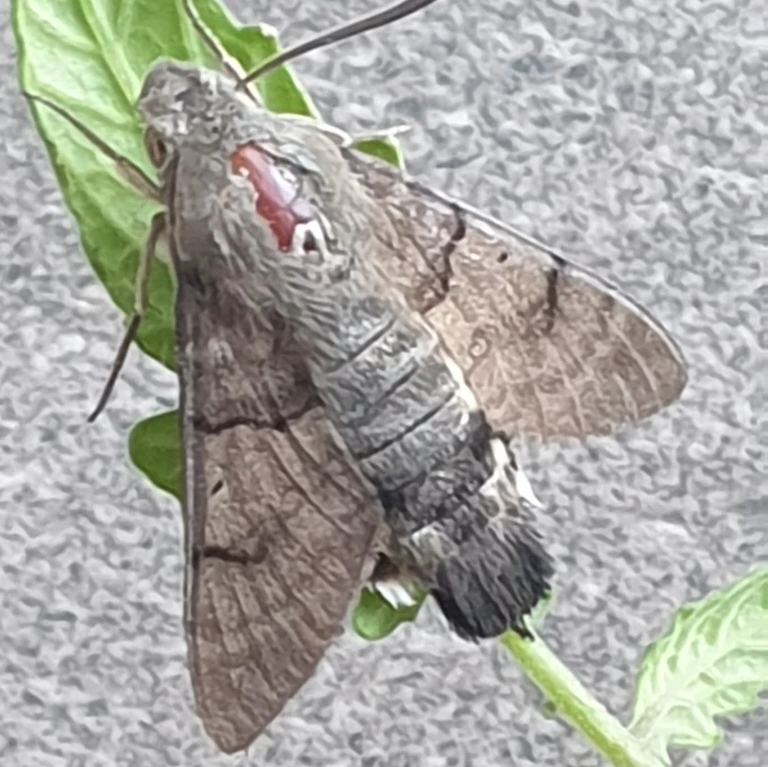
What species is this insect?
Macroglossum stellatarum
